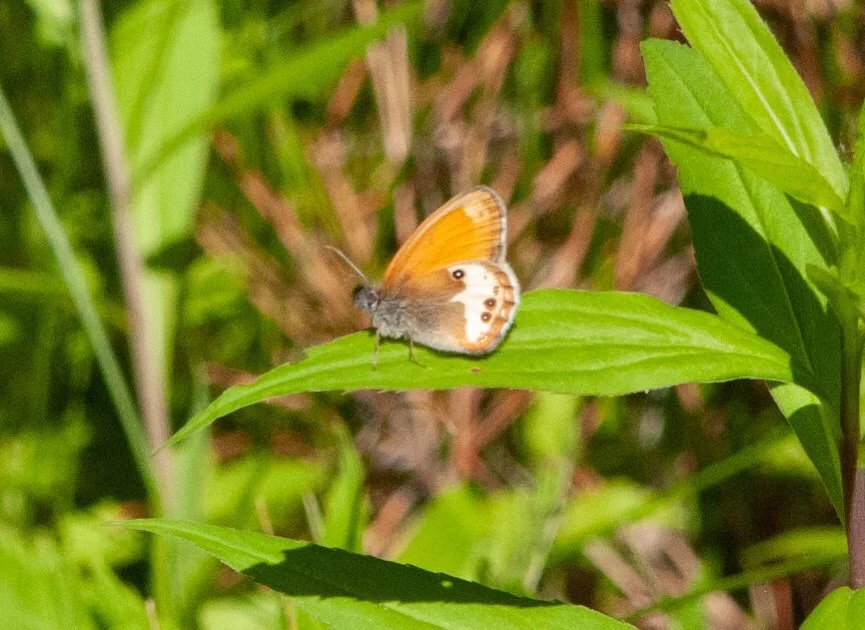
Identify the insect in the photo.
Coenonympha arcania
